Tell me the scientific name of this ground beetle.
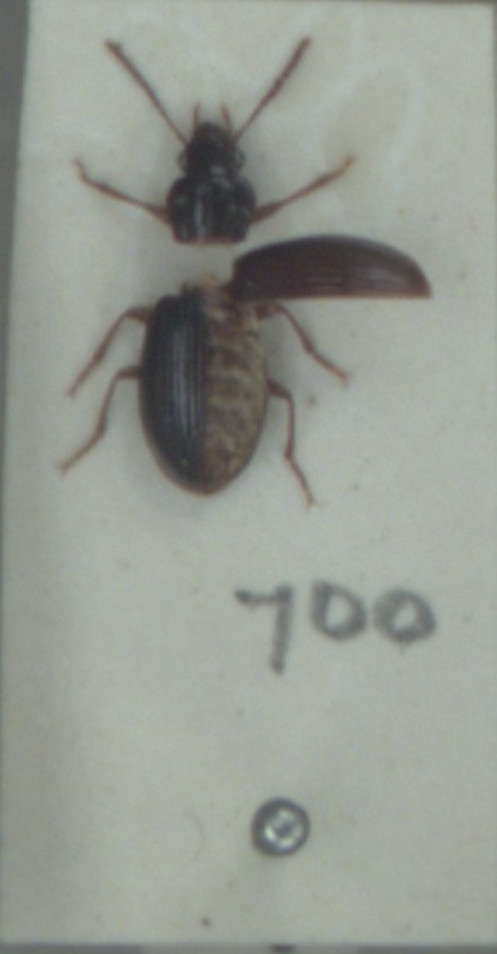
Bradycellus sharpi
